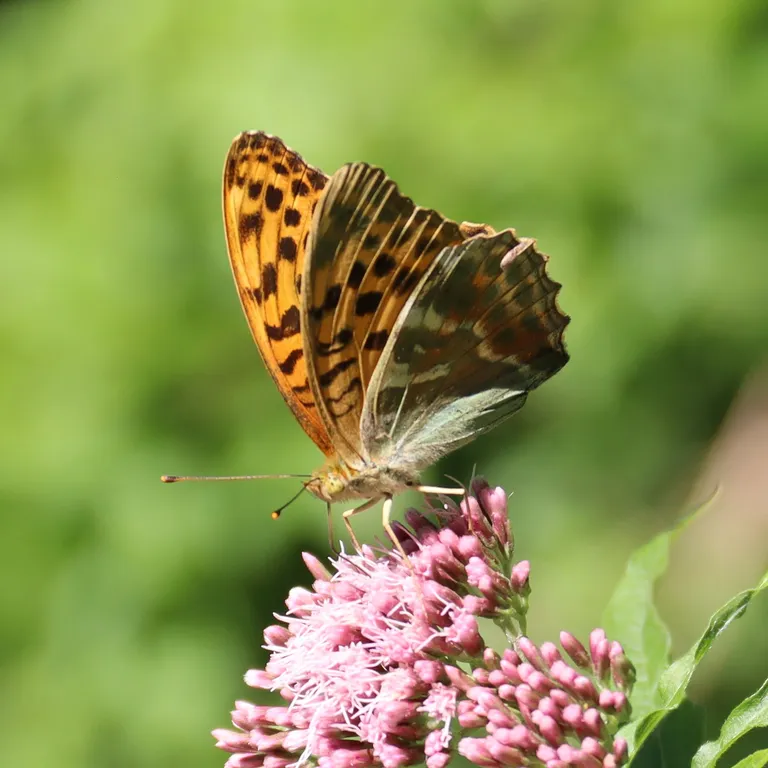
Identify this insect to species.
Argynnis paphia
